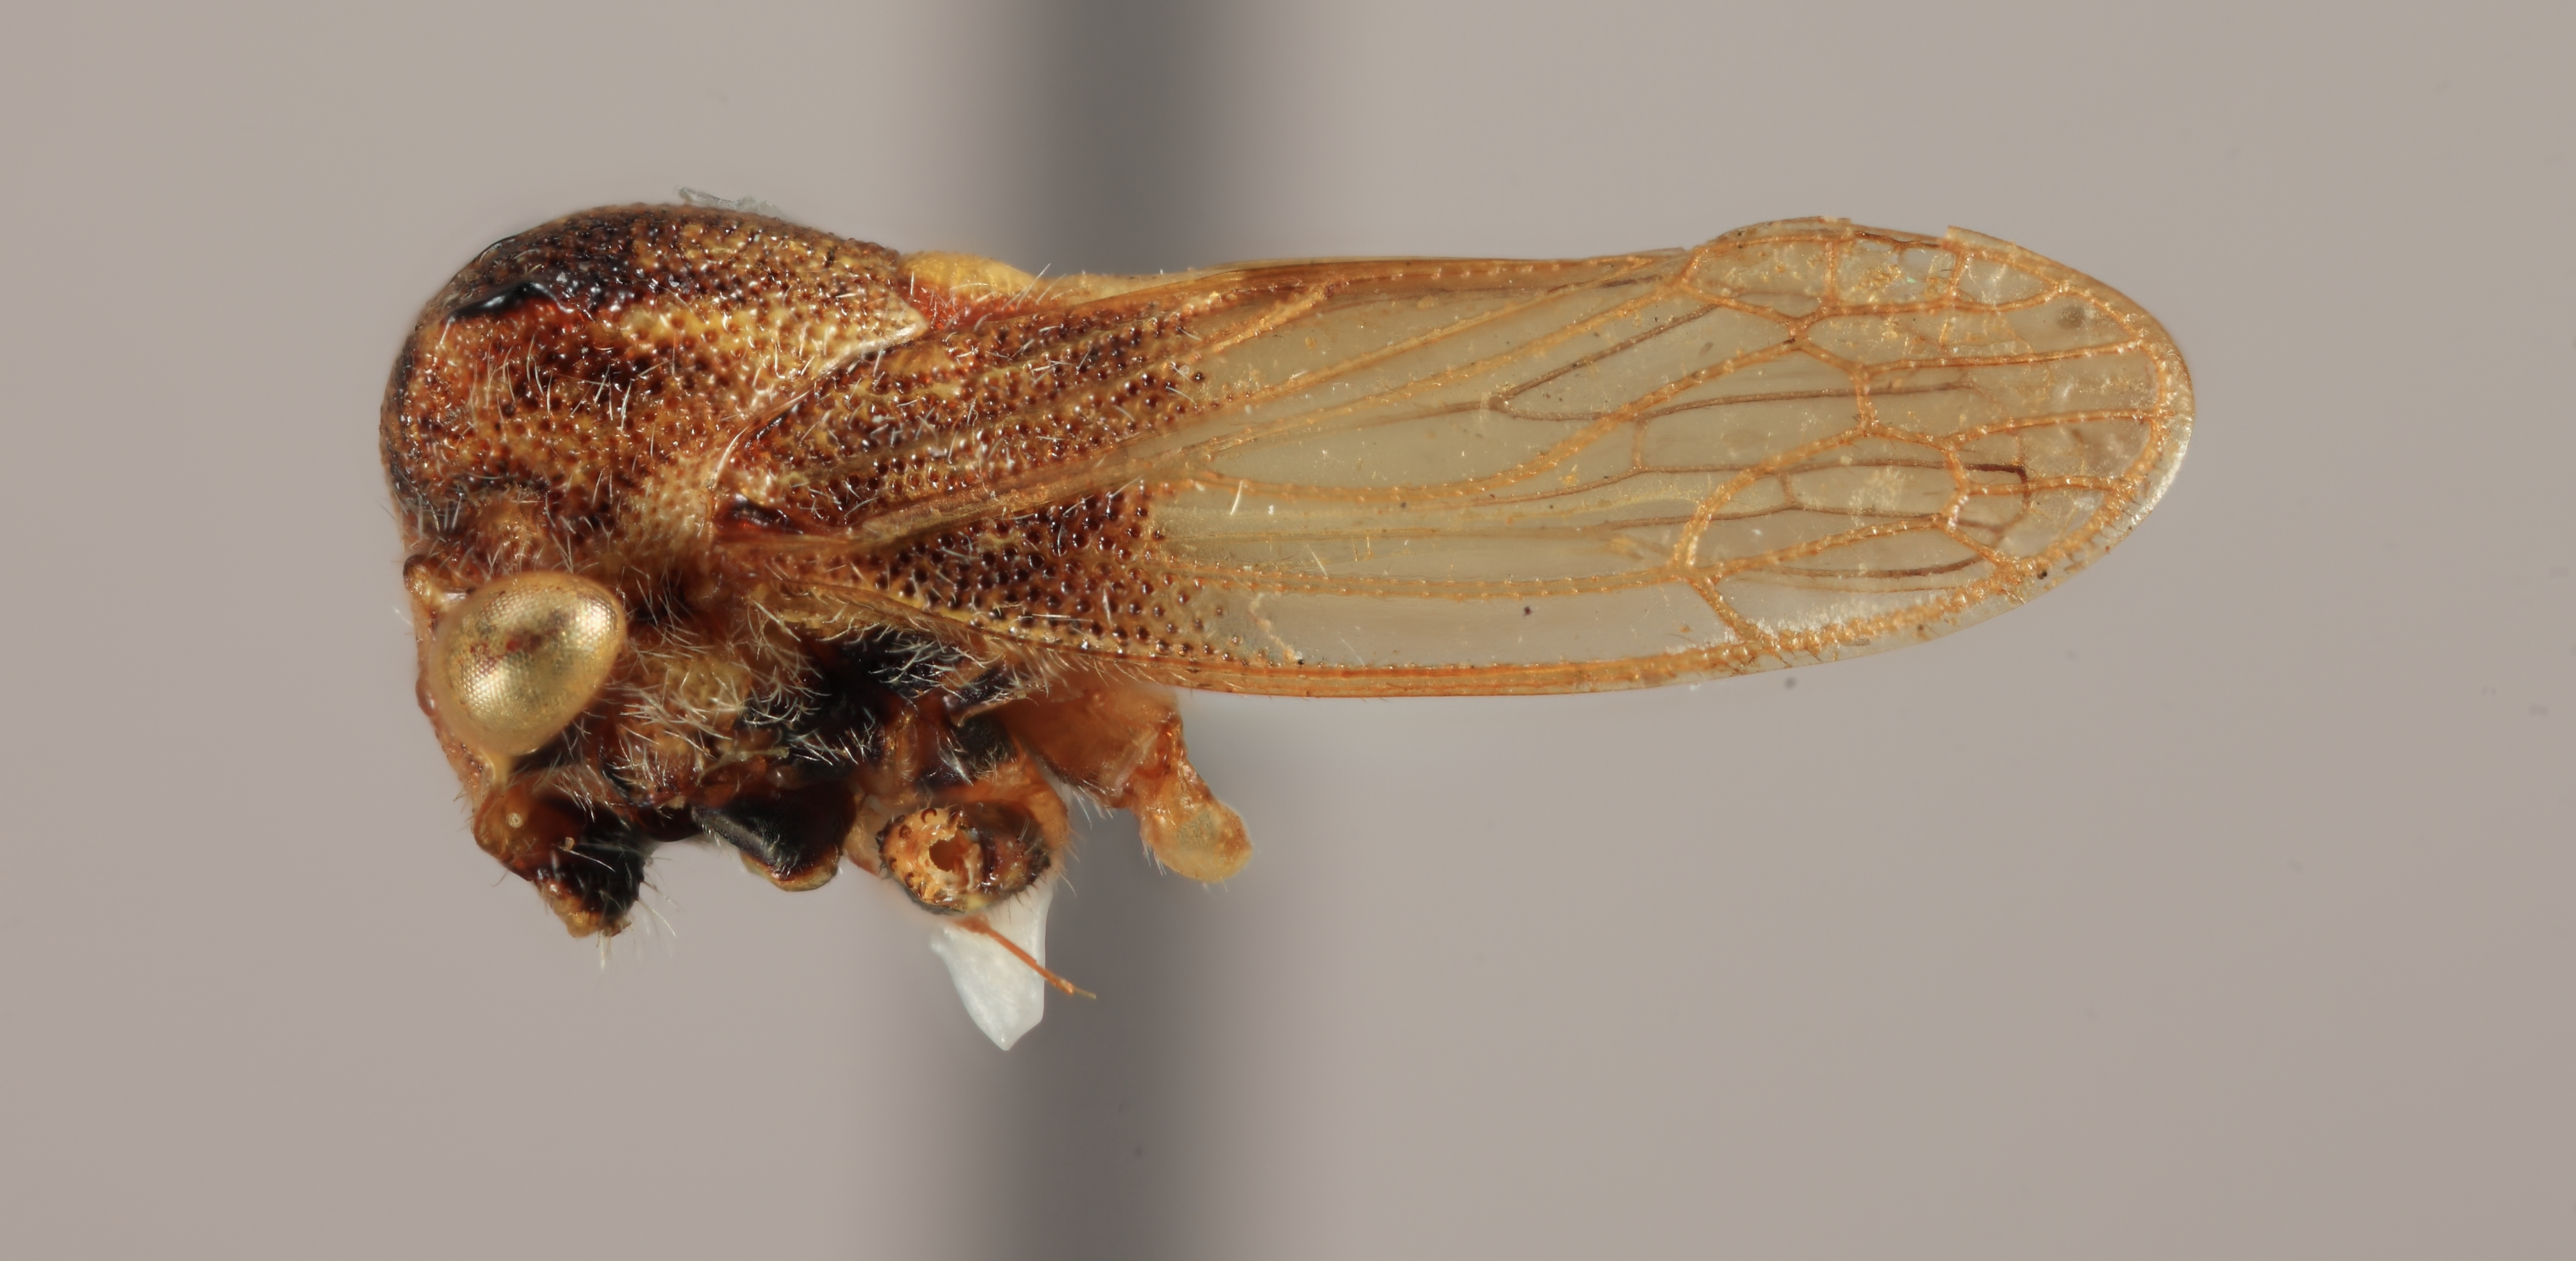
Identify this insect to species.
Tolania venezuelensis
